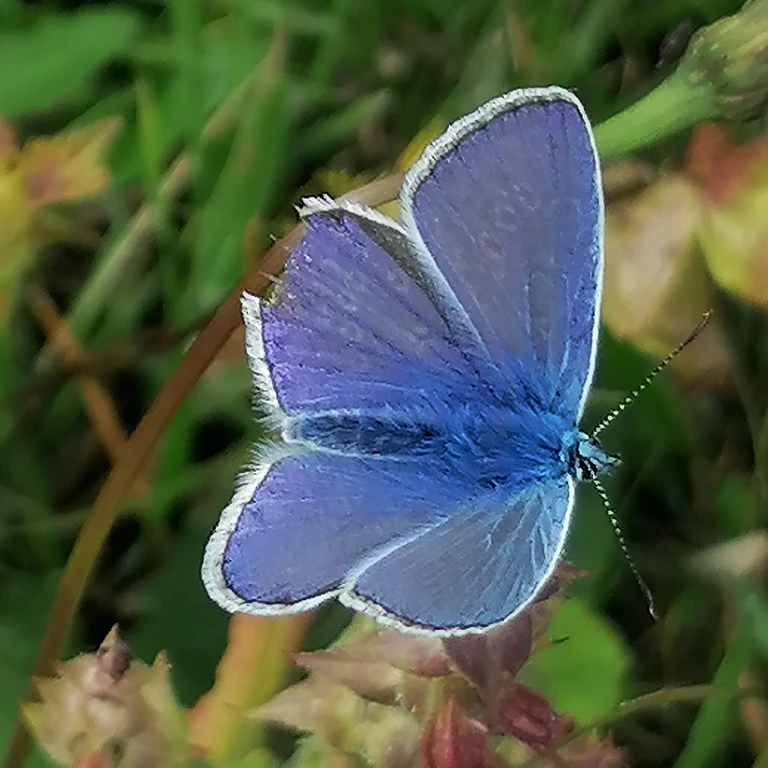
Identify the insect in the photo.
Polyommatus icarus
